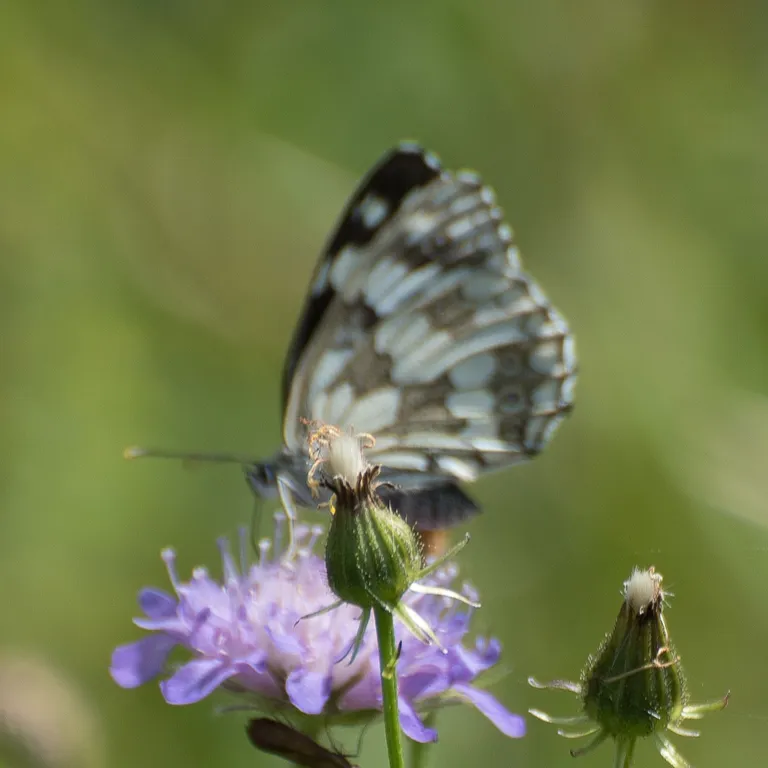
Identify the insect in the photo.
Melanargia galathea
